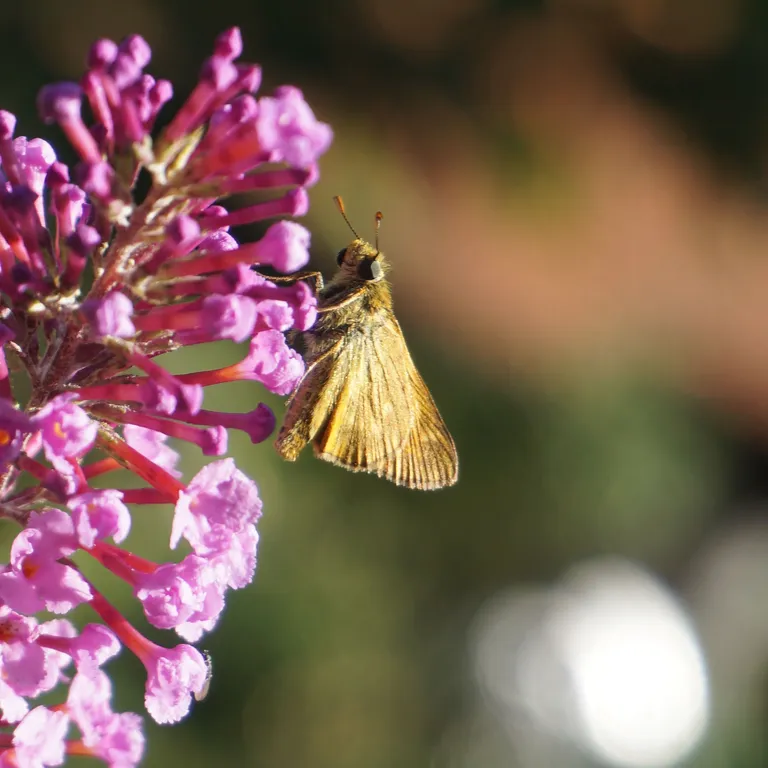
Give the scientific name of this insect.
Ochlodes sylvanus (also Ochlodes venata)
